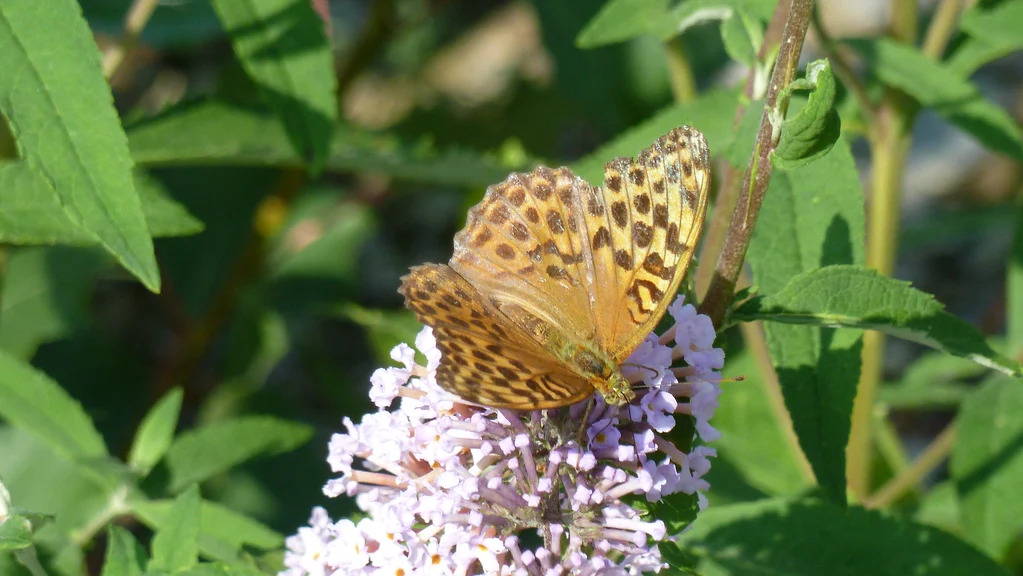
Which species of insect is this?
Argynnis paphia
